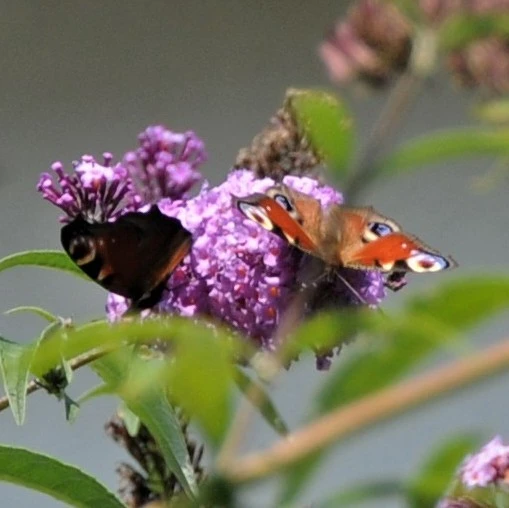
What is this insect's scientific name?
Aglais io
